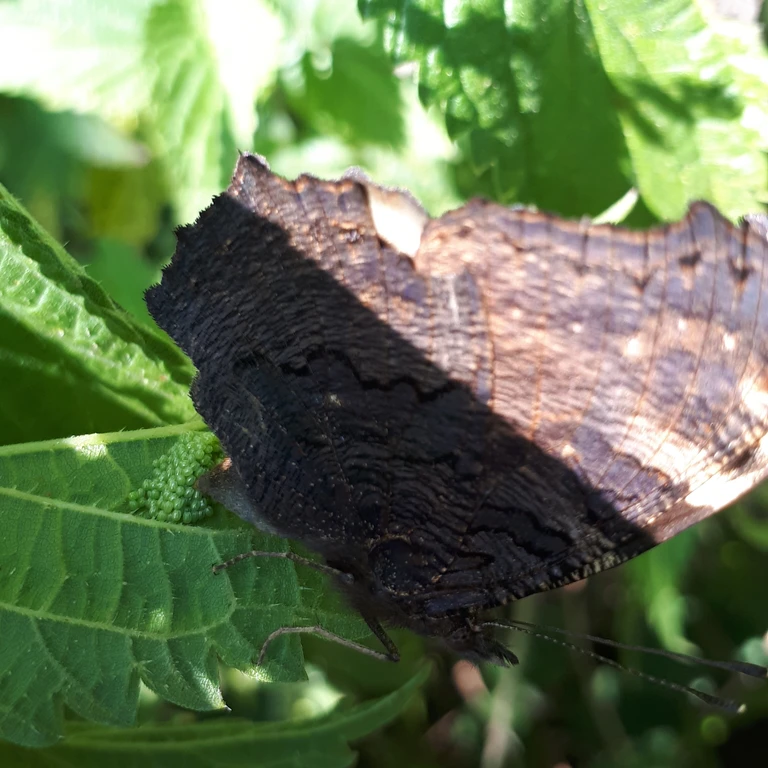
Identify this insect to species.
Aglais io
